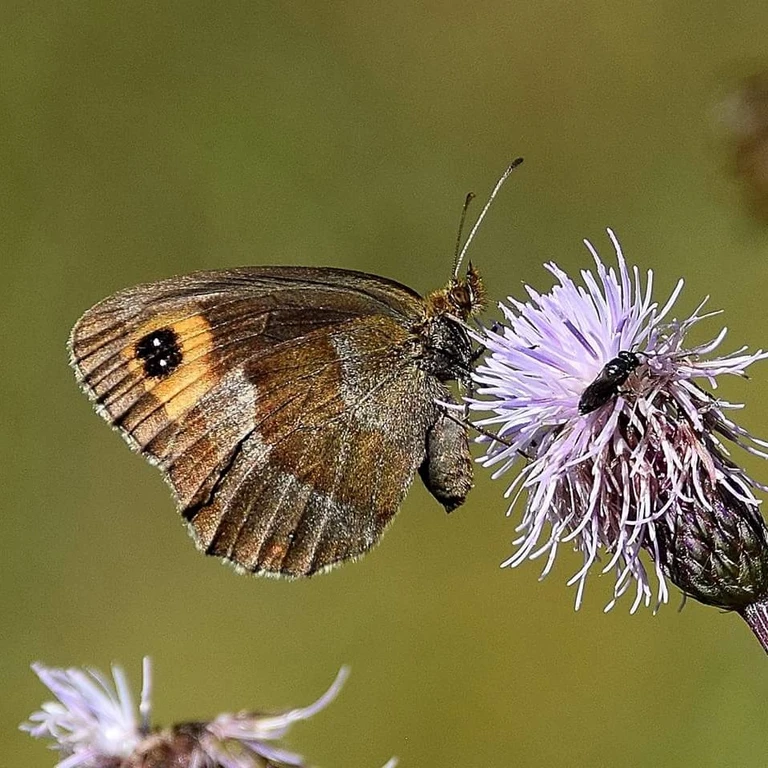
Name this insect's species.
Erebia aethiops
